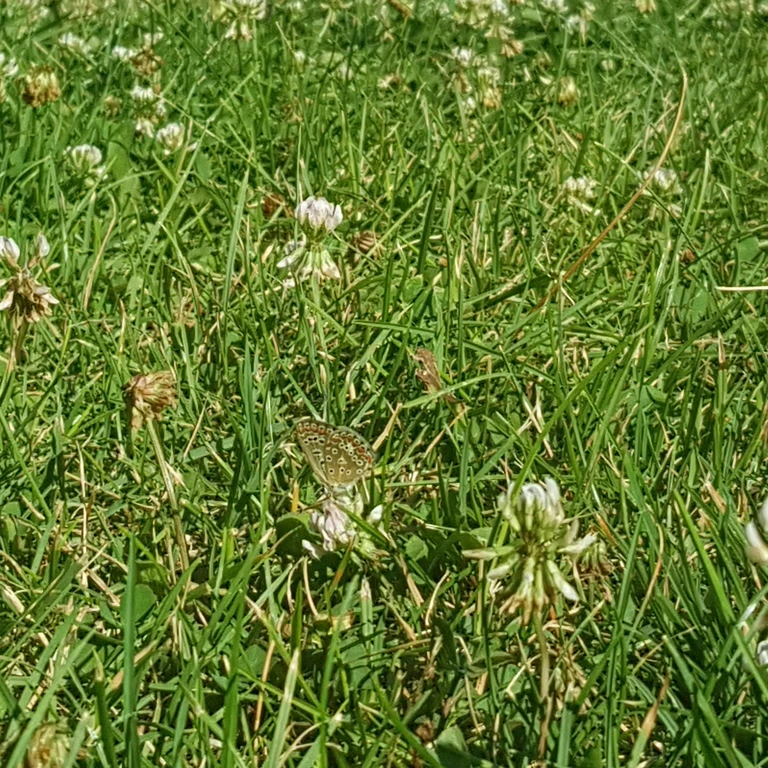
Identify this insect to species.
Polyommatus icarus
